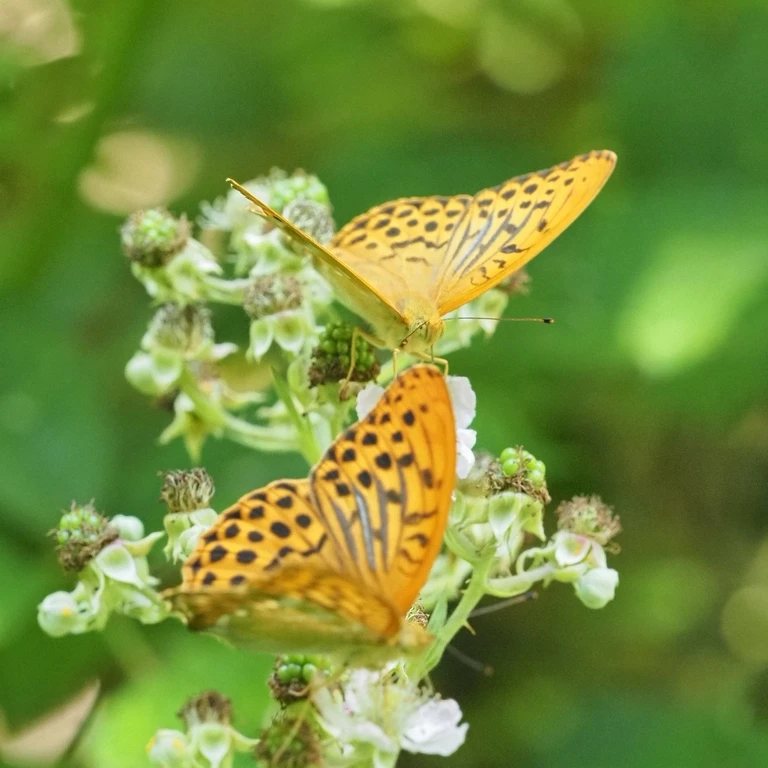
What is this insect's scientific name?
Argynnis paphia
